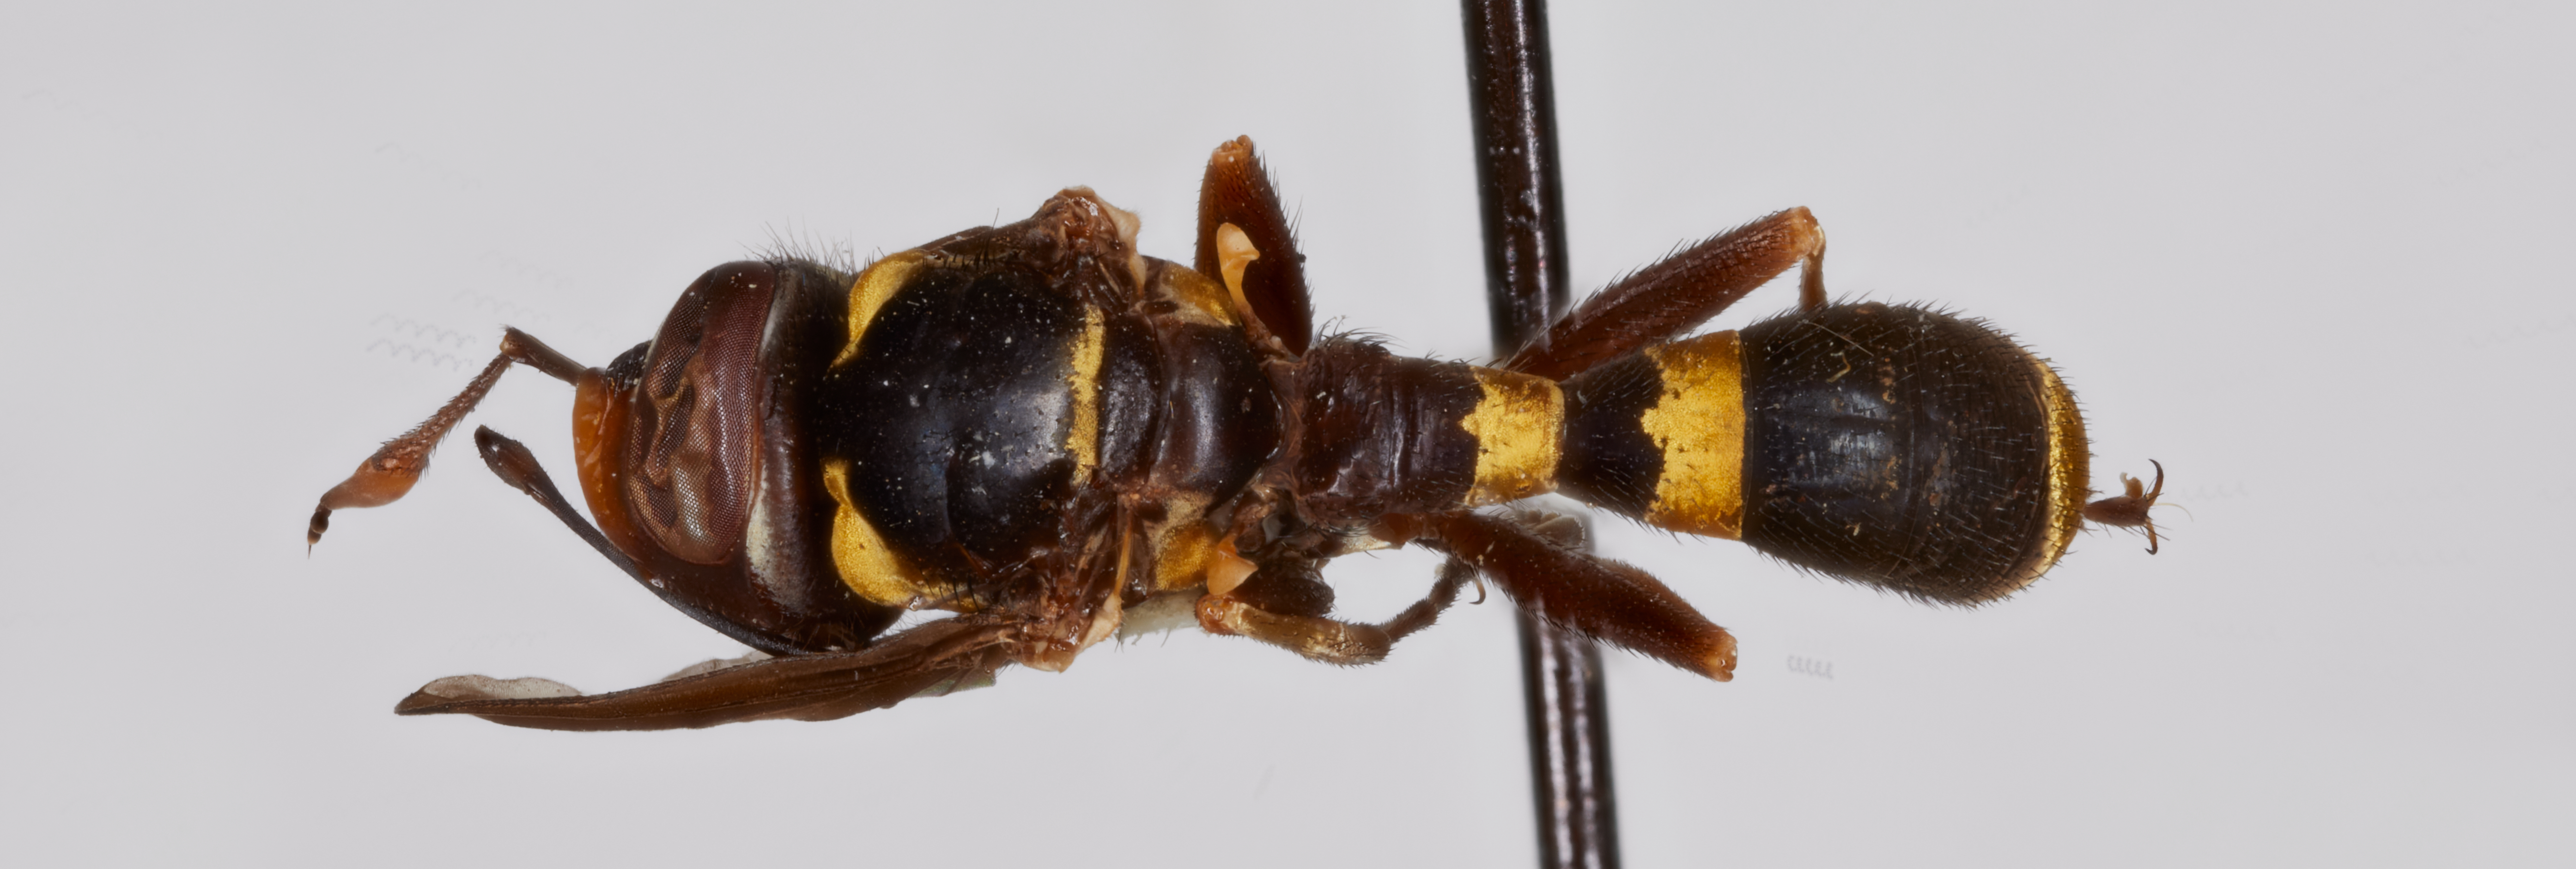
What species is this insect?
Australaloconops similis
